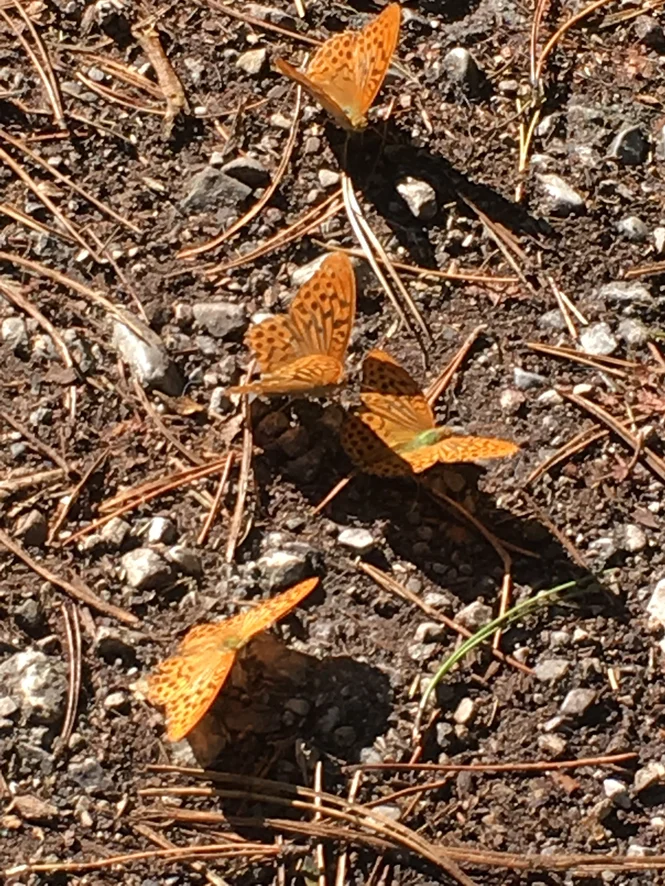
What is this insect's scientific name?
Argynnis paphia
